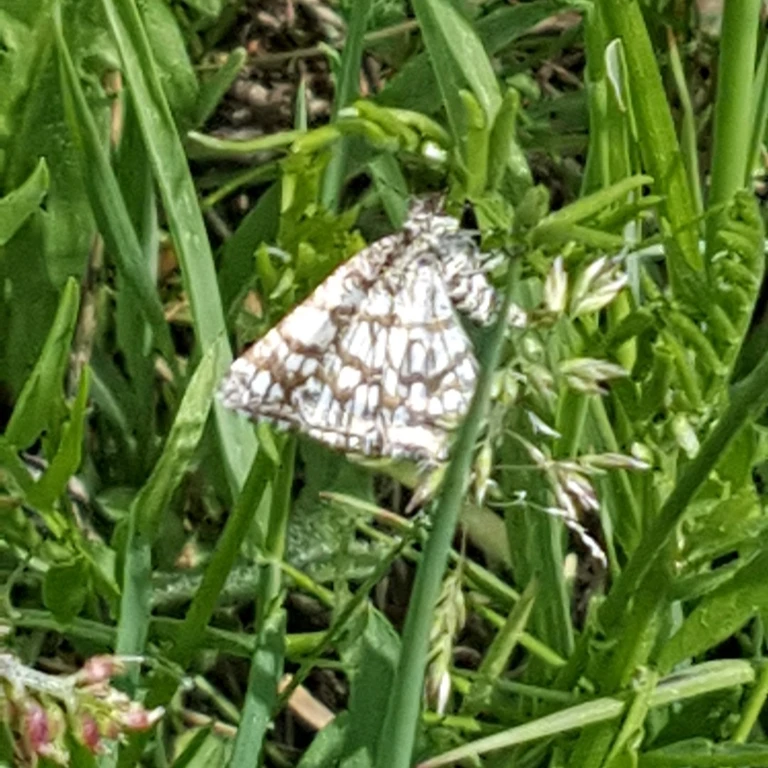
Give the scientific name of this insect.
Chiasmia clathrata
